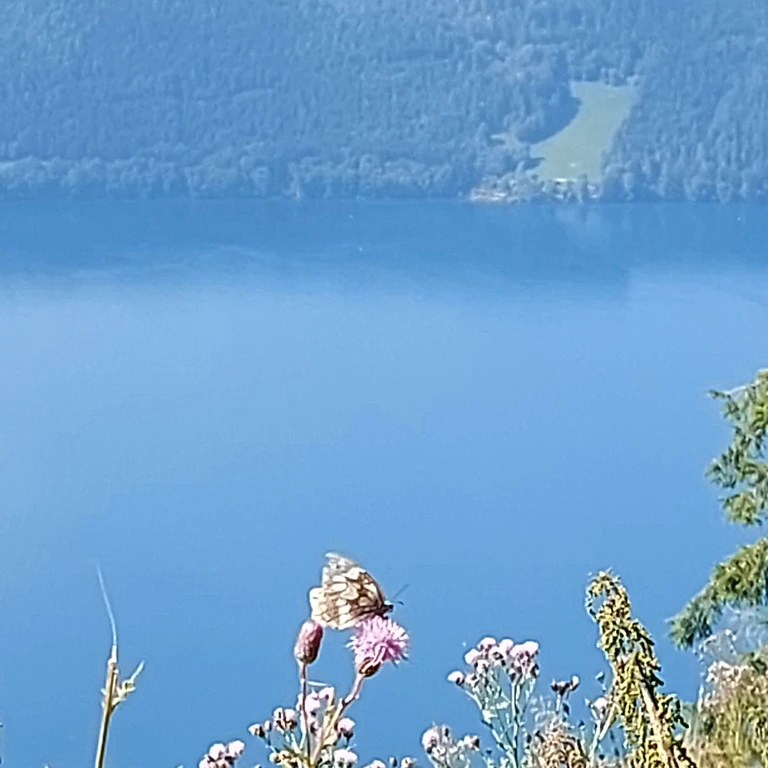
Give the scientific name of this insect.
Melanargia galathea
